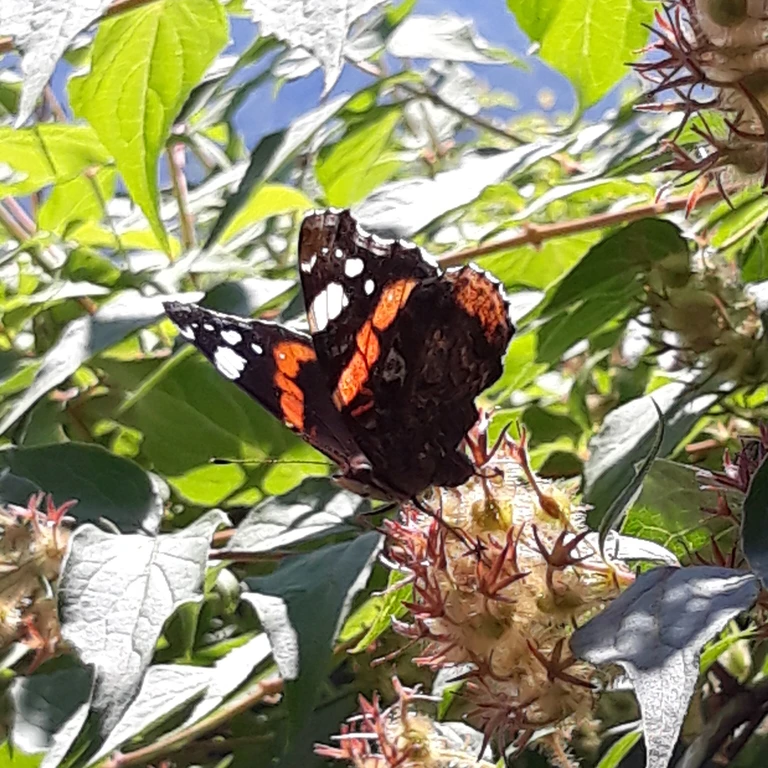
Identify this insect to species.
Vanessa atalanta
